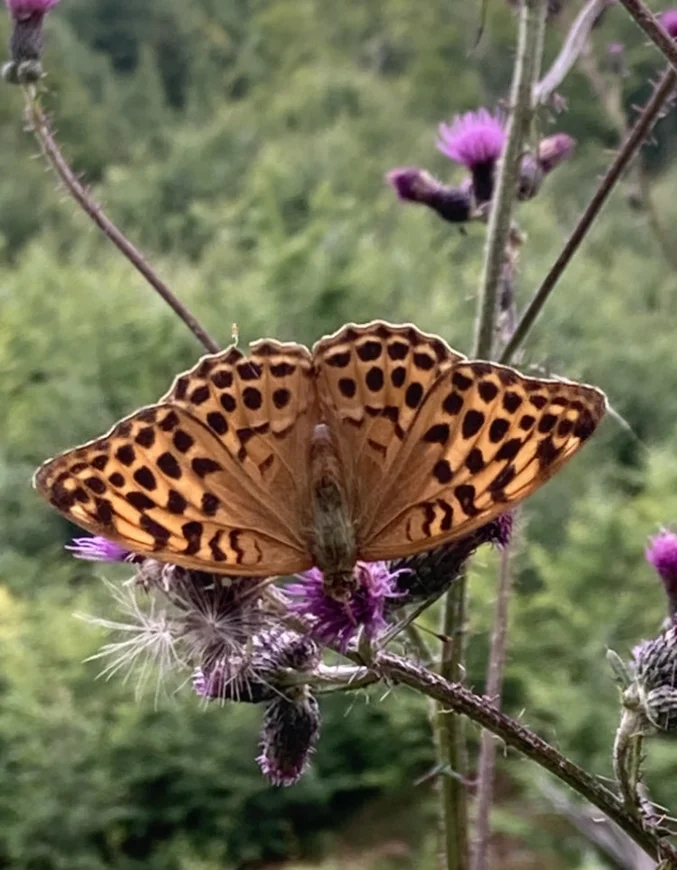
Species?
Argynnis paphia
